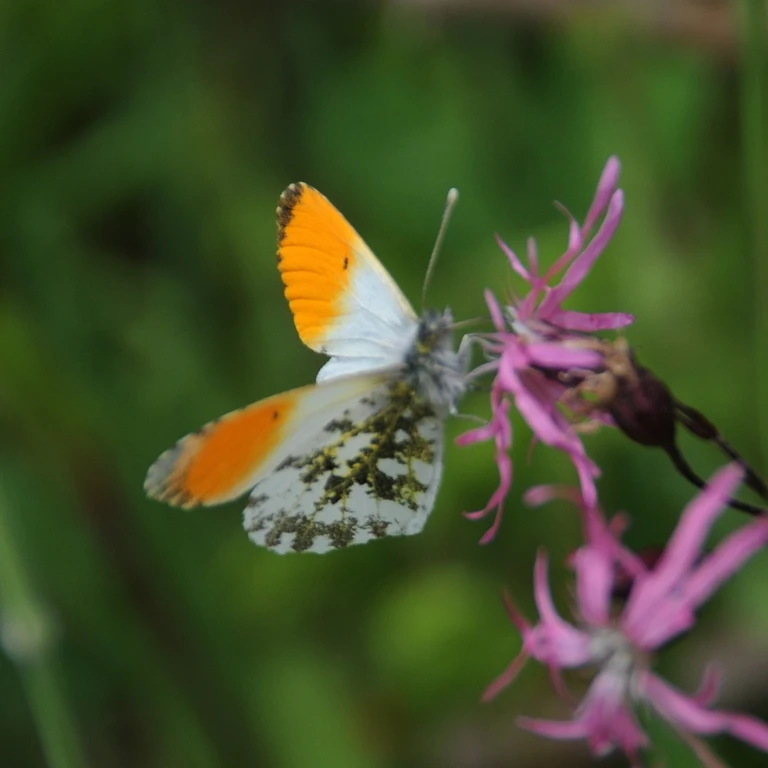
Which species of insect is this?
Anthocharis cardamines
